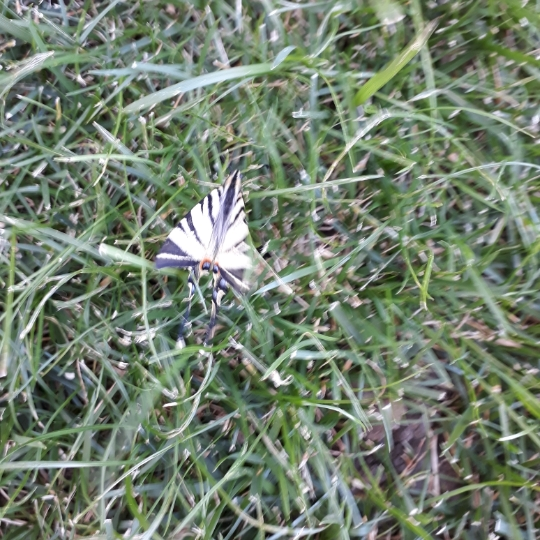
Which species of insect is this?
Iphiclides podalirius
